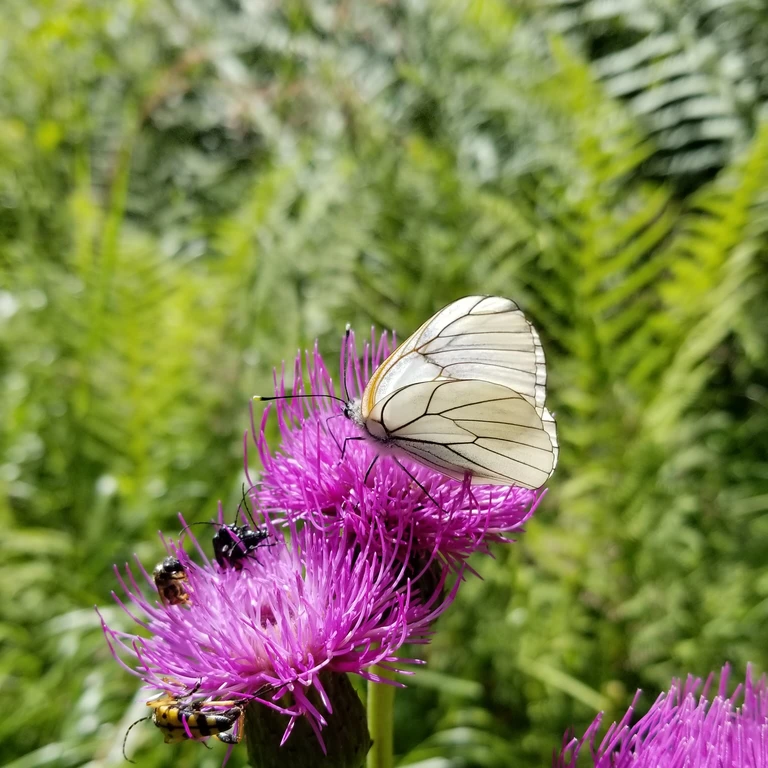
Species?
Aporia crataegi
